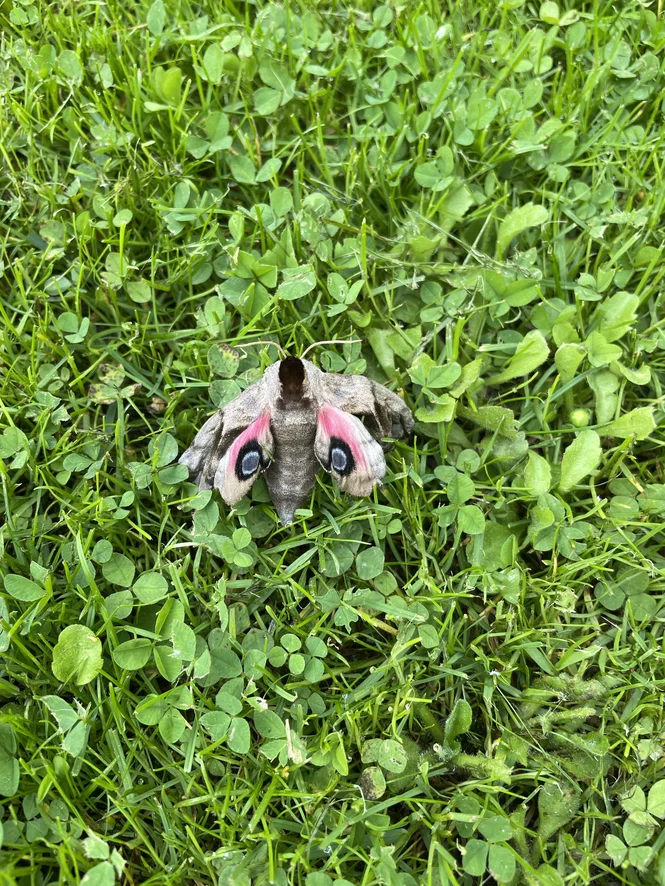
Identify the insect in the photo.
Smerinthus ocellata
